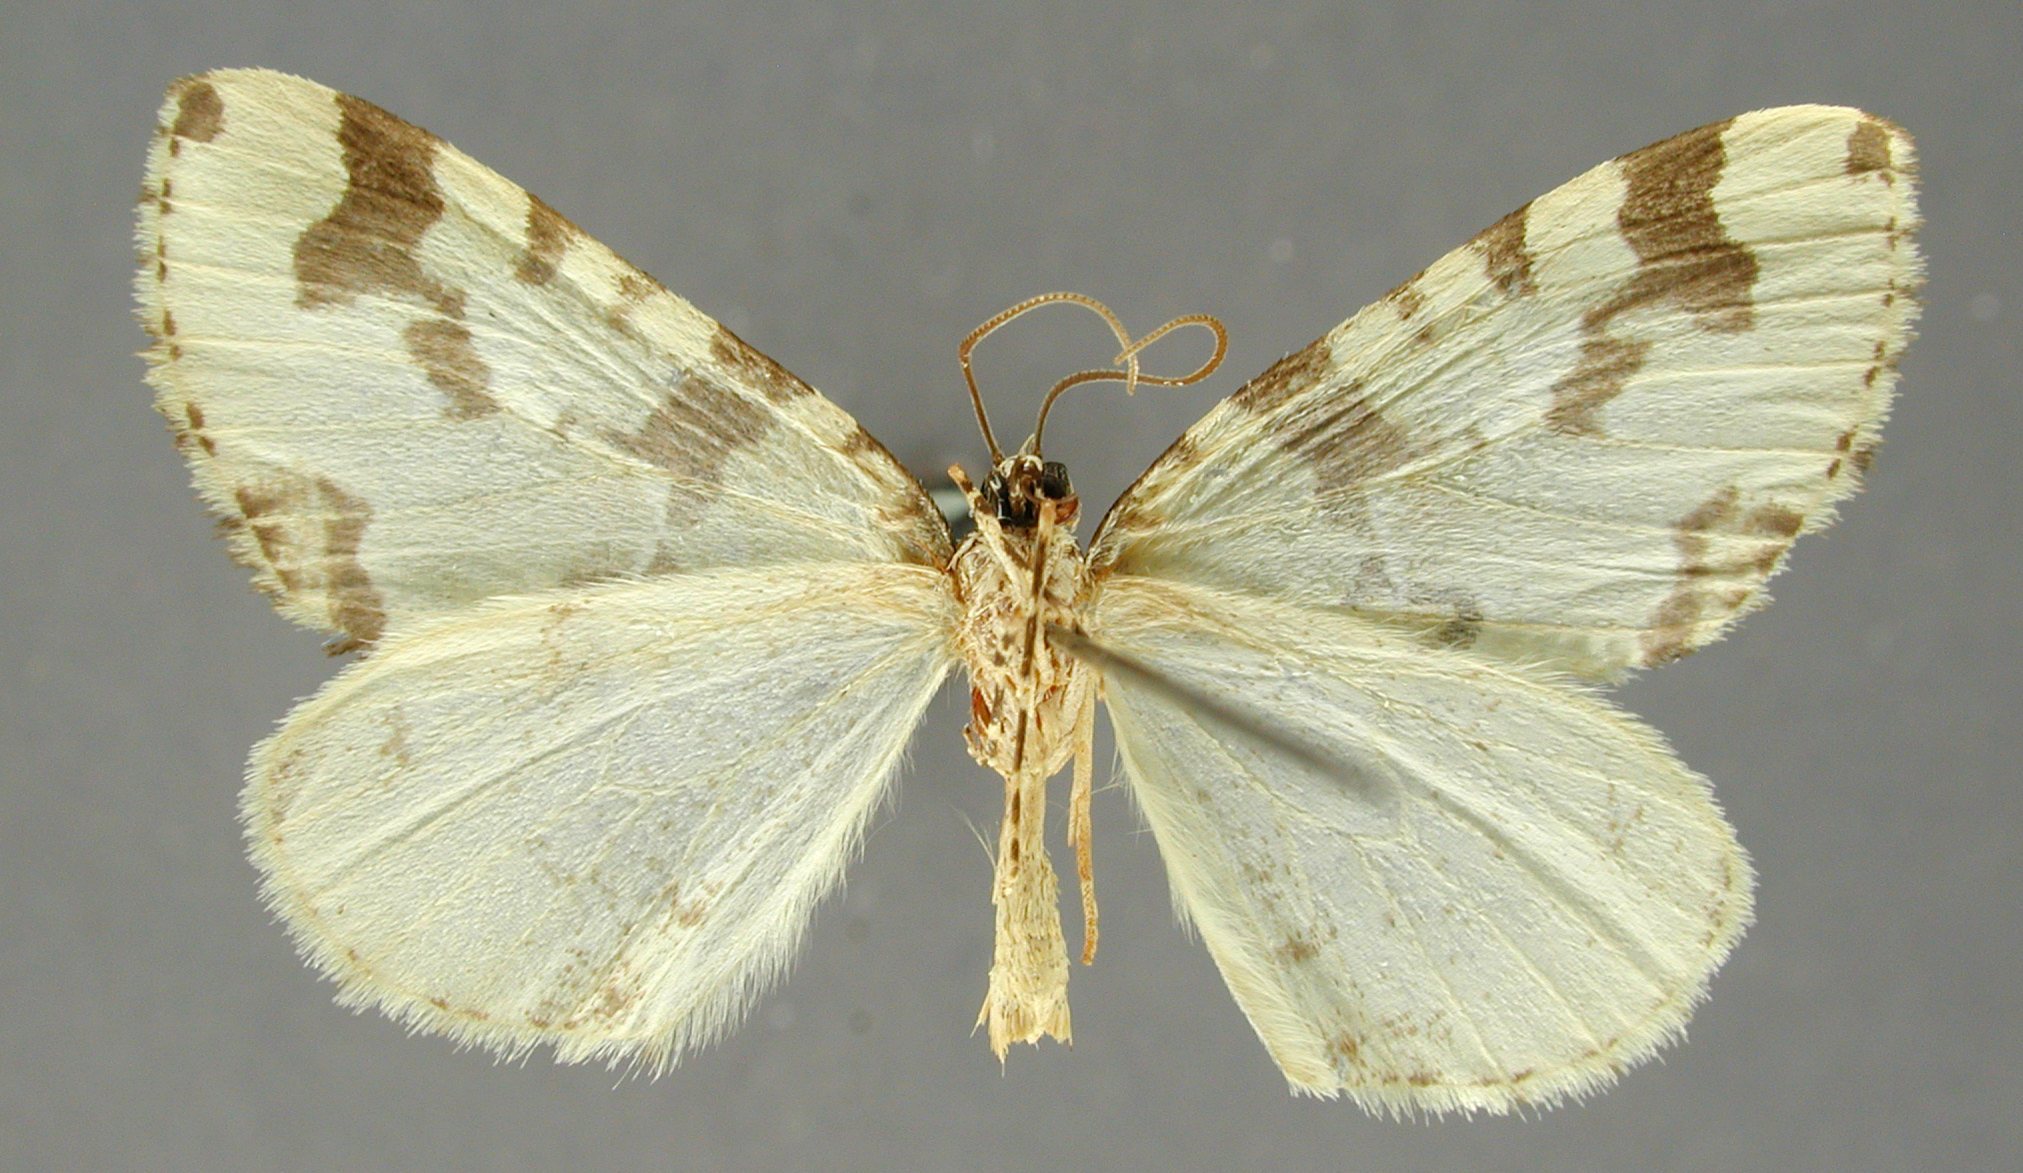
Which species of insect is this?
Hydriomena leucosigna
